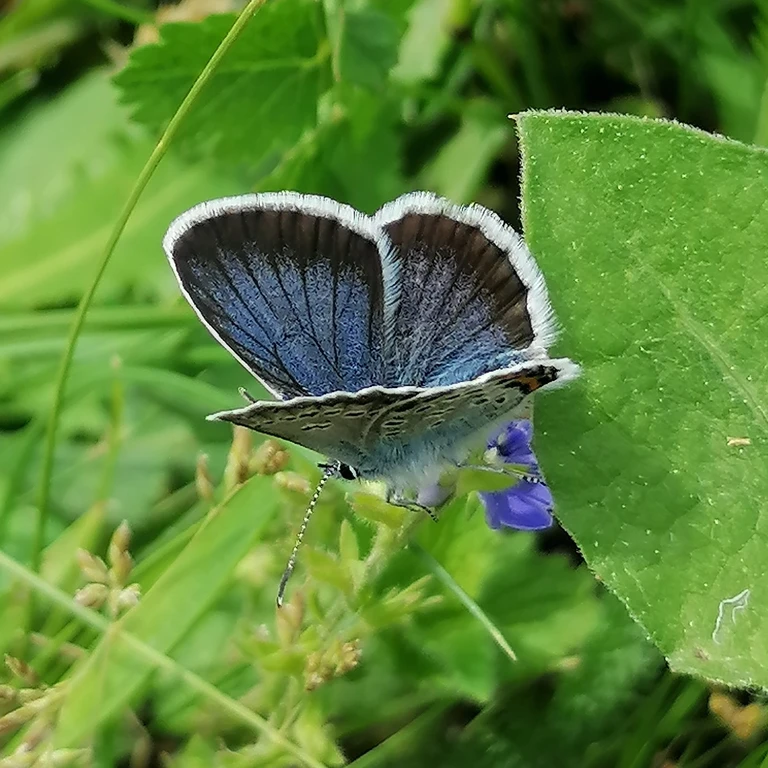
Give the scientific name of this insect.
Plebejus argus
